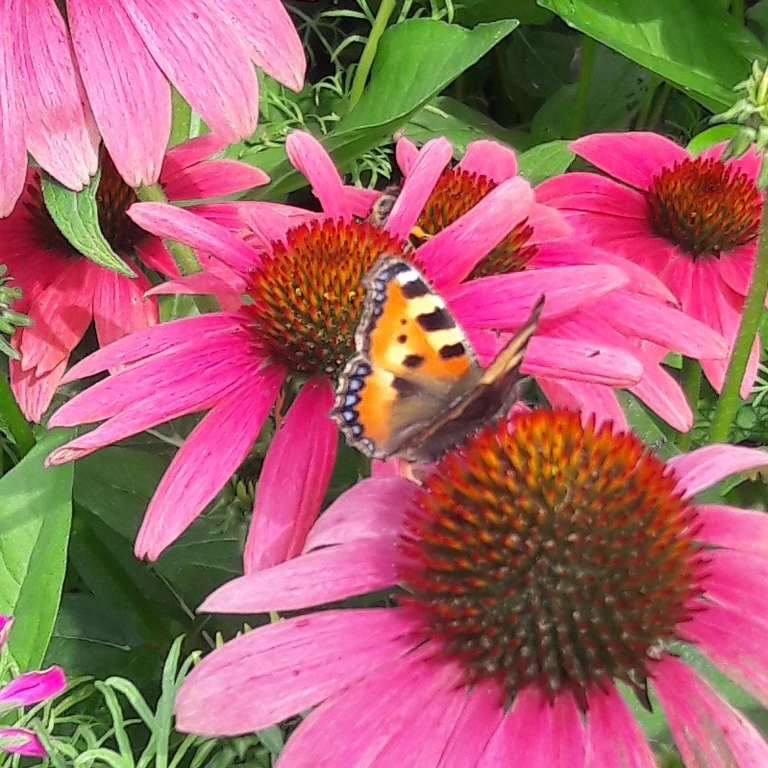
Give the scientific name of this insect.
Aglais urticae
